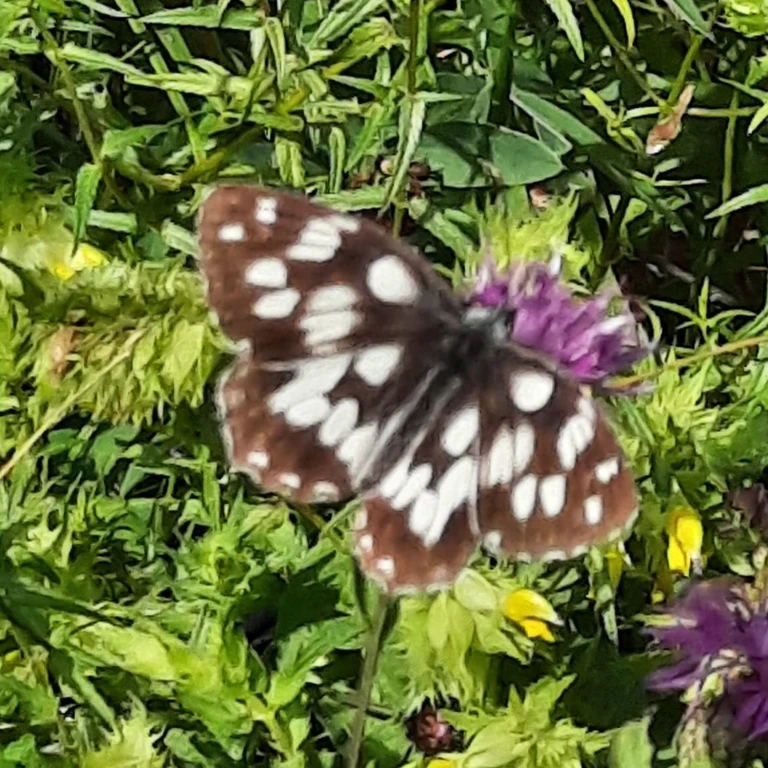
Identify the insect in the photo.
Melanargia galathea
